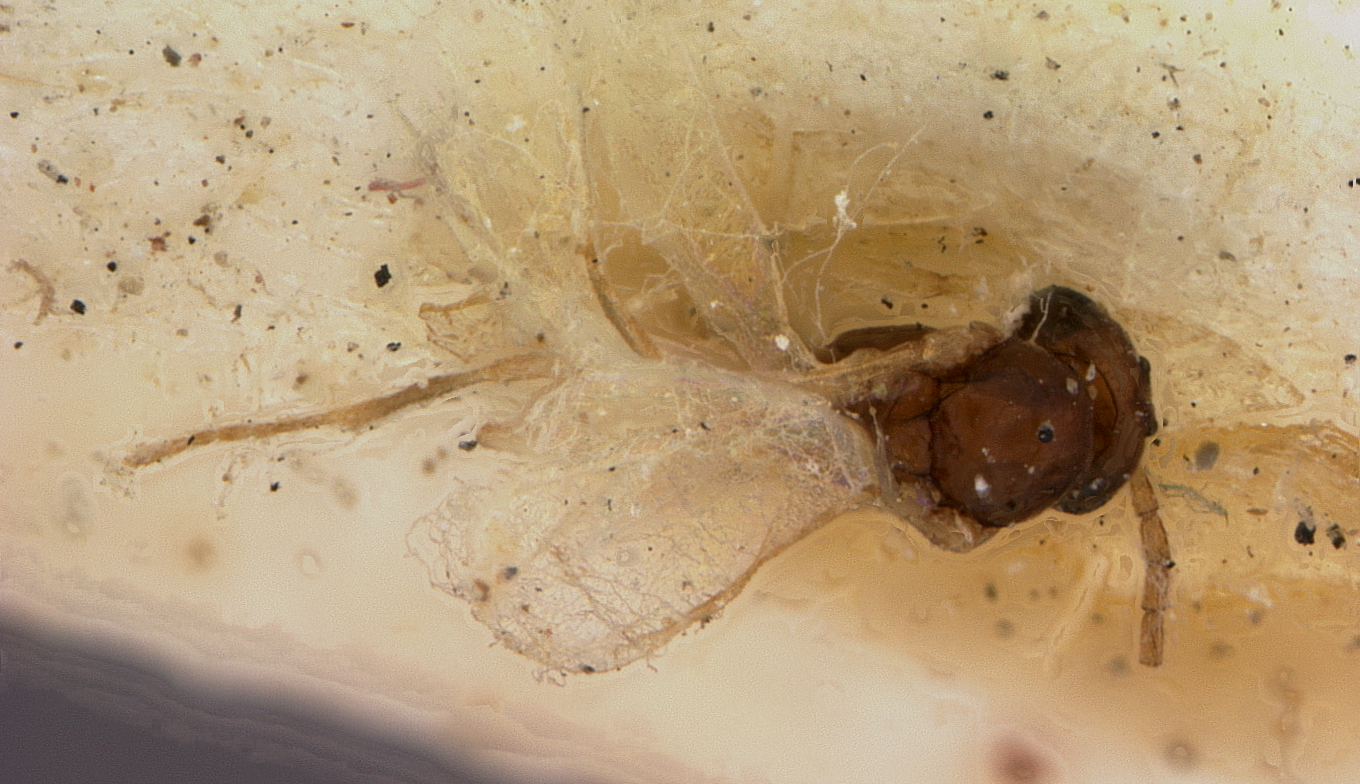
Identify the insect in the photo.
Praon viburnaphis
